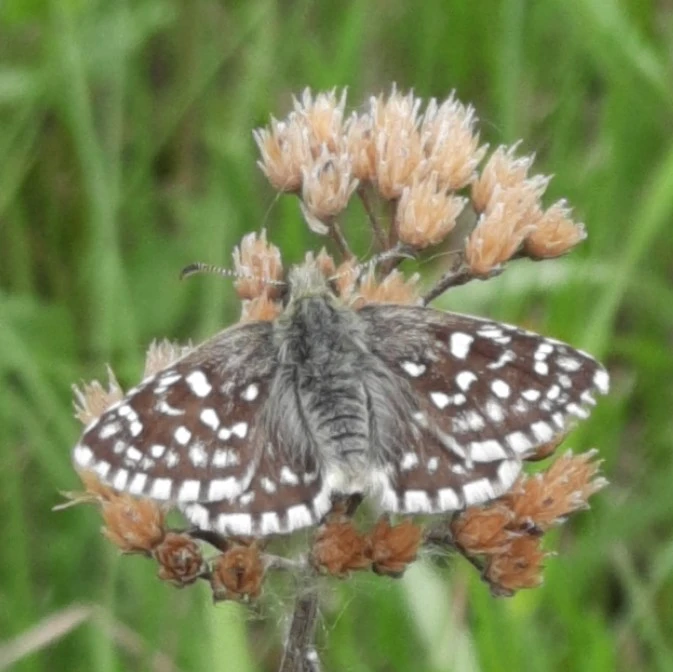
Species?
Pyrgus malvae
